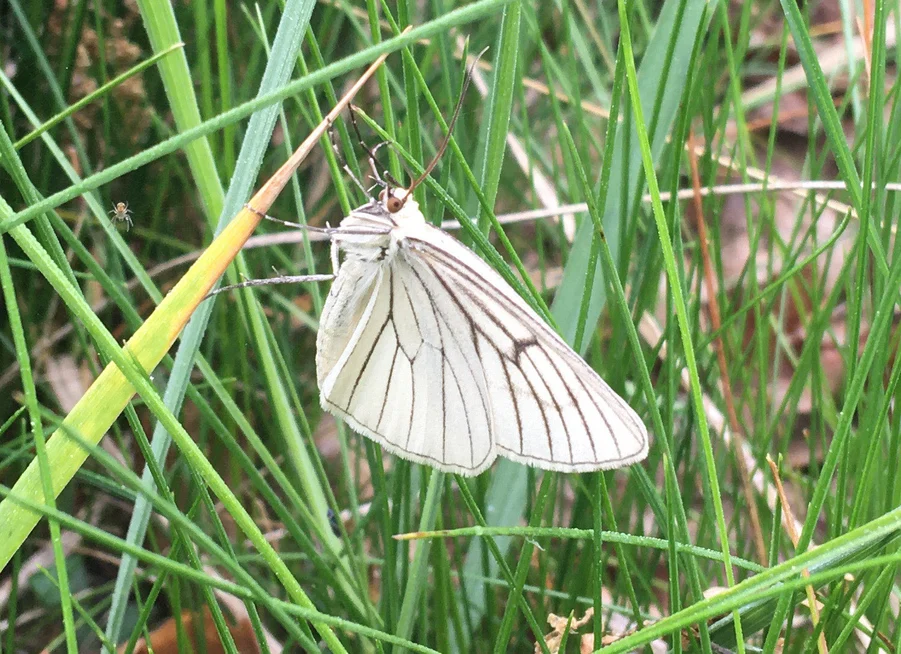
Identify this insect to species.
Siona lineata
